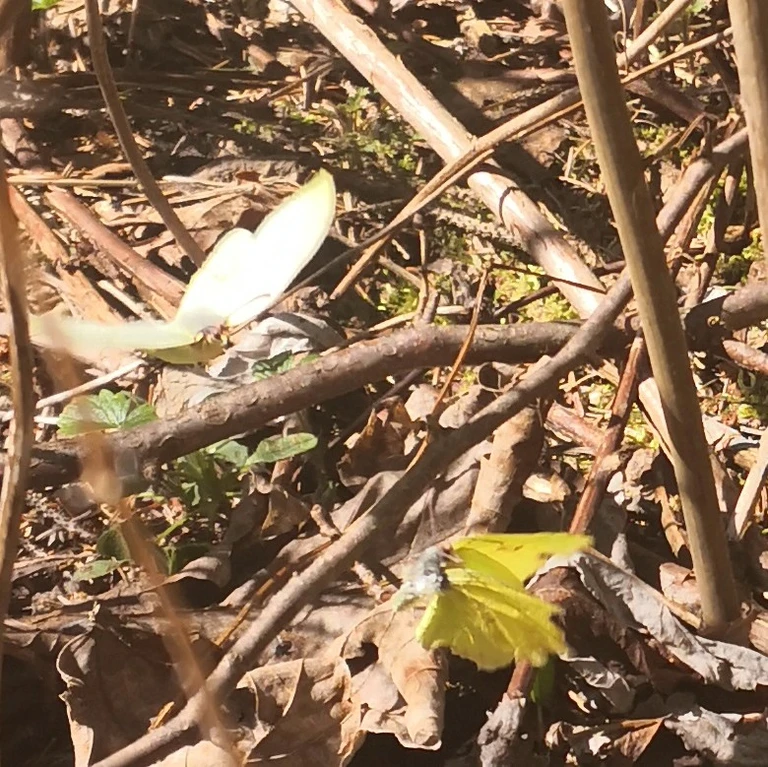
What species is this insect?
Gonepteryx rhamni
